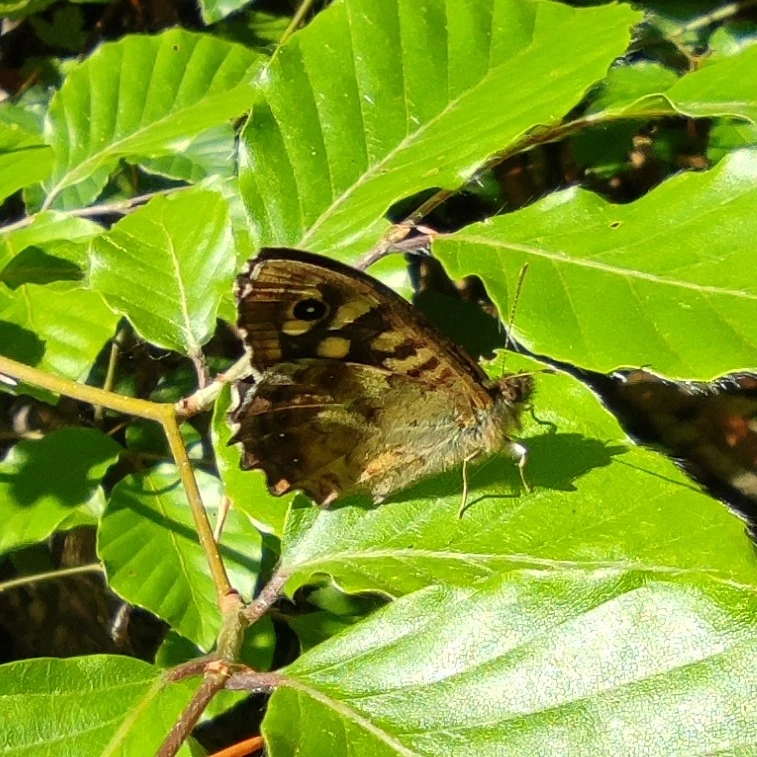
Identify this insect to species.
Pararge aegeria
